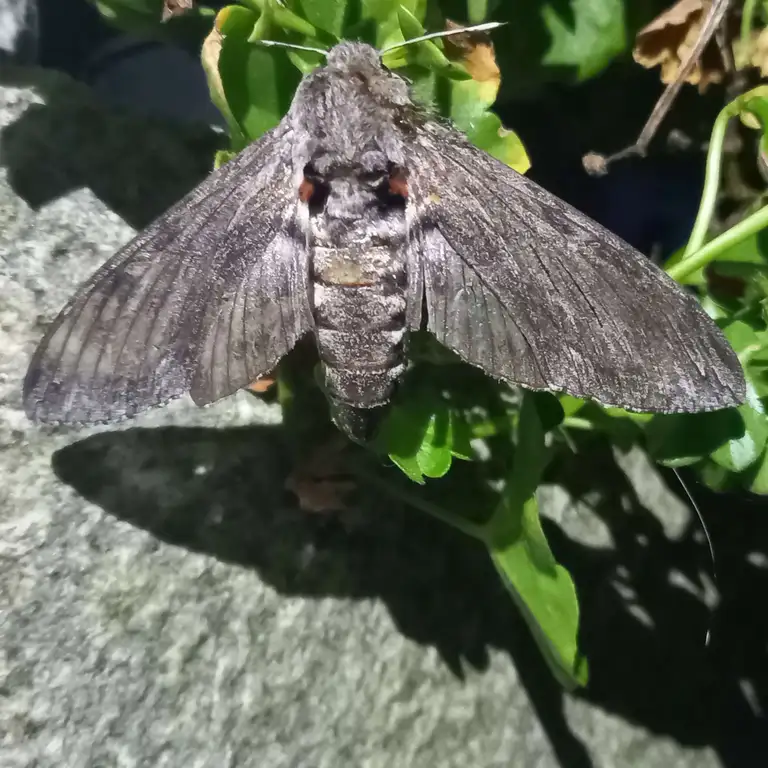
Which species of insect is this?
Agrius convolvuli
